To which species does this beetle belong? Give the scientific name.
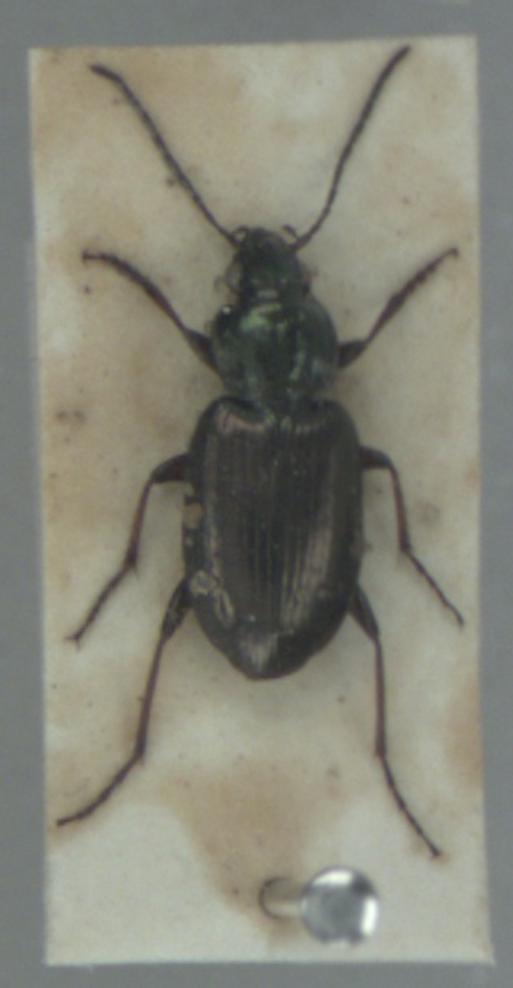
Agonum muelleri
